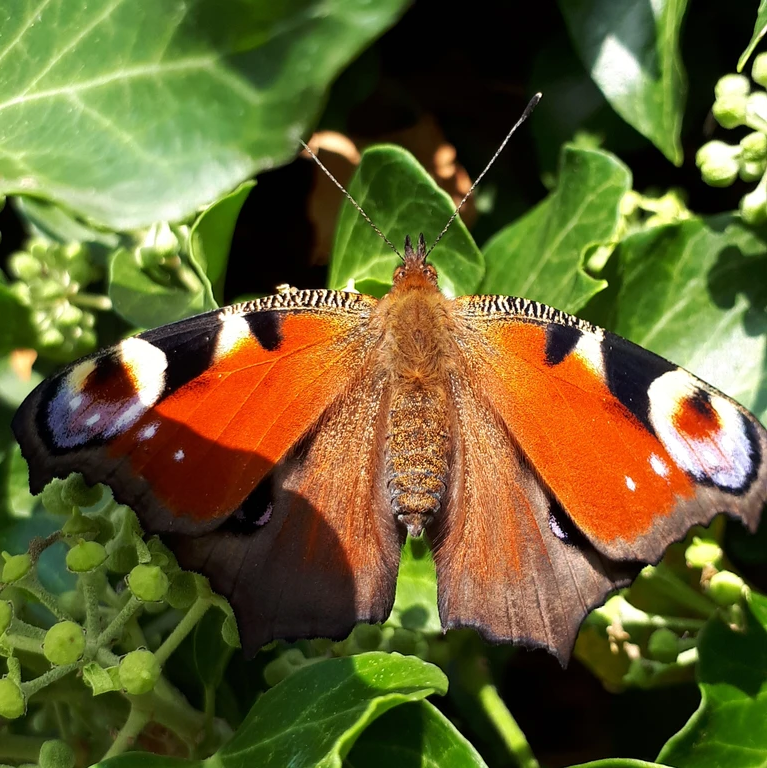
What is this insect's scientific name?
Aglais io
